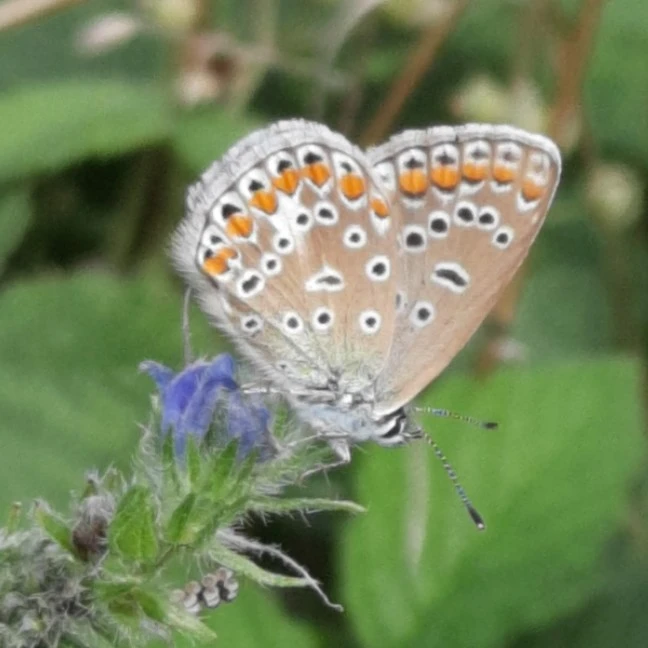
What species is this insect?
Polyommatus icarus
